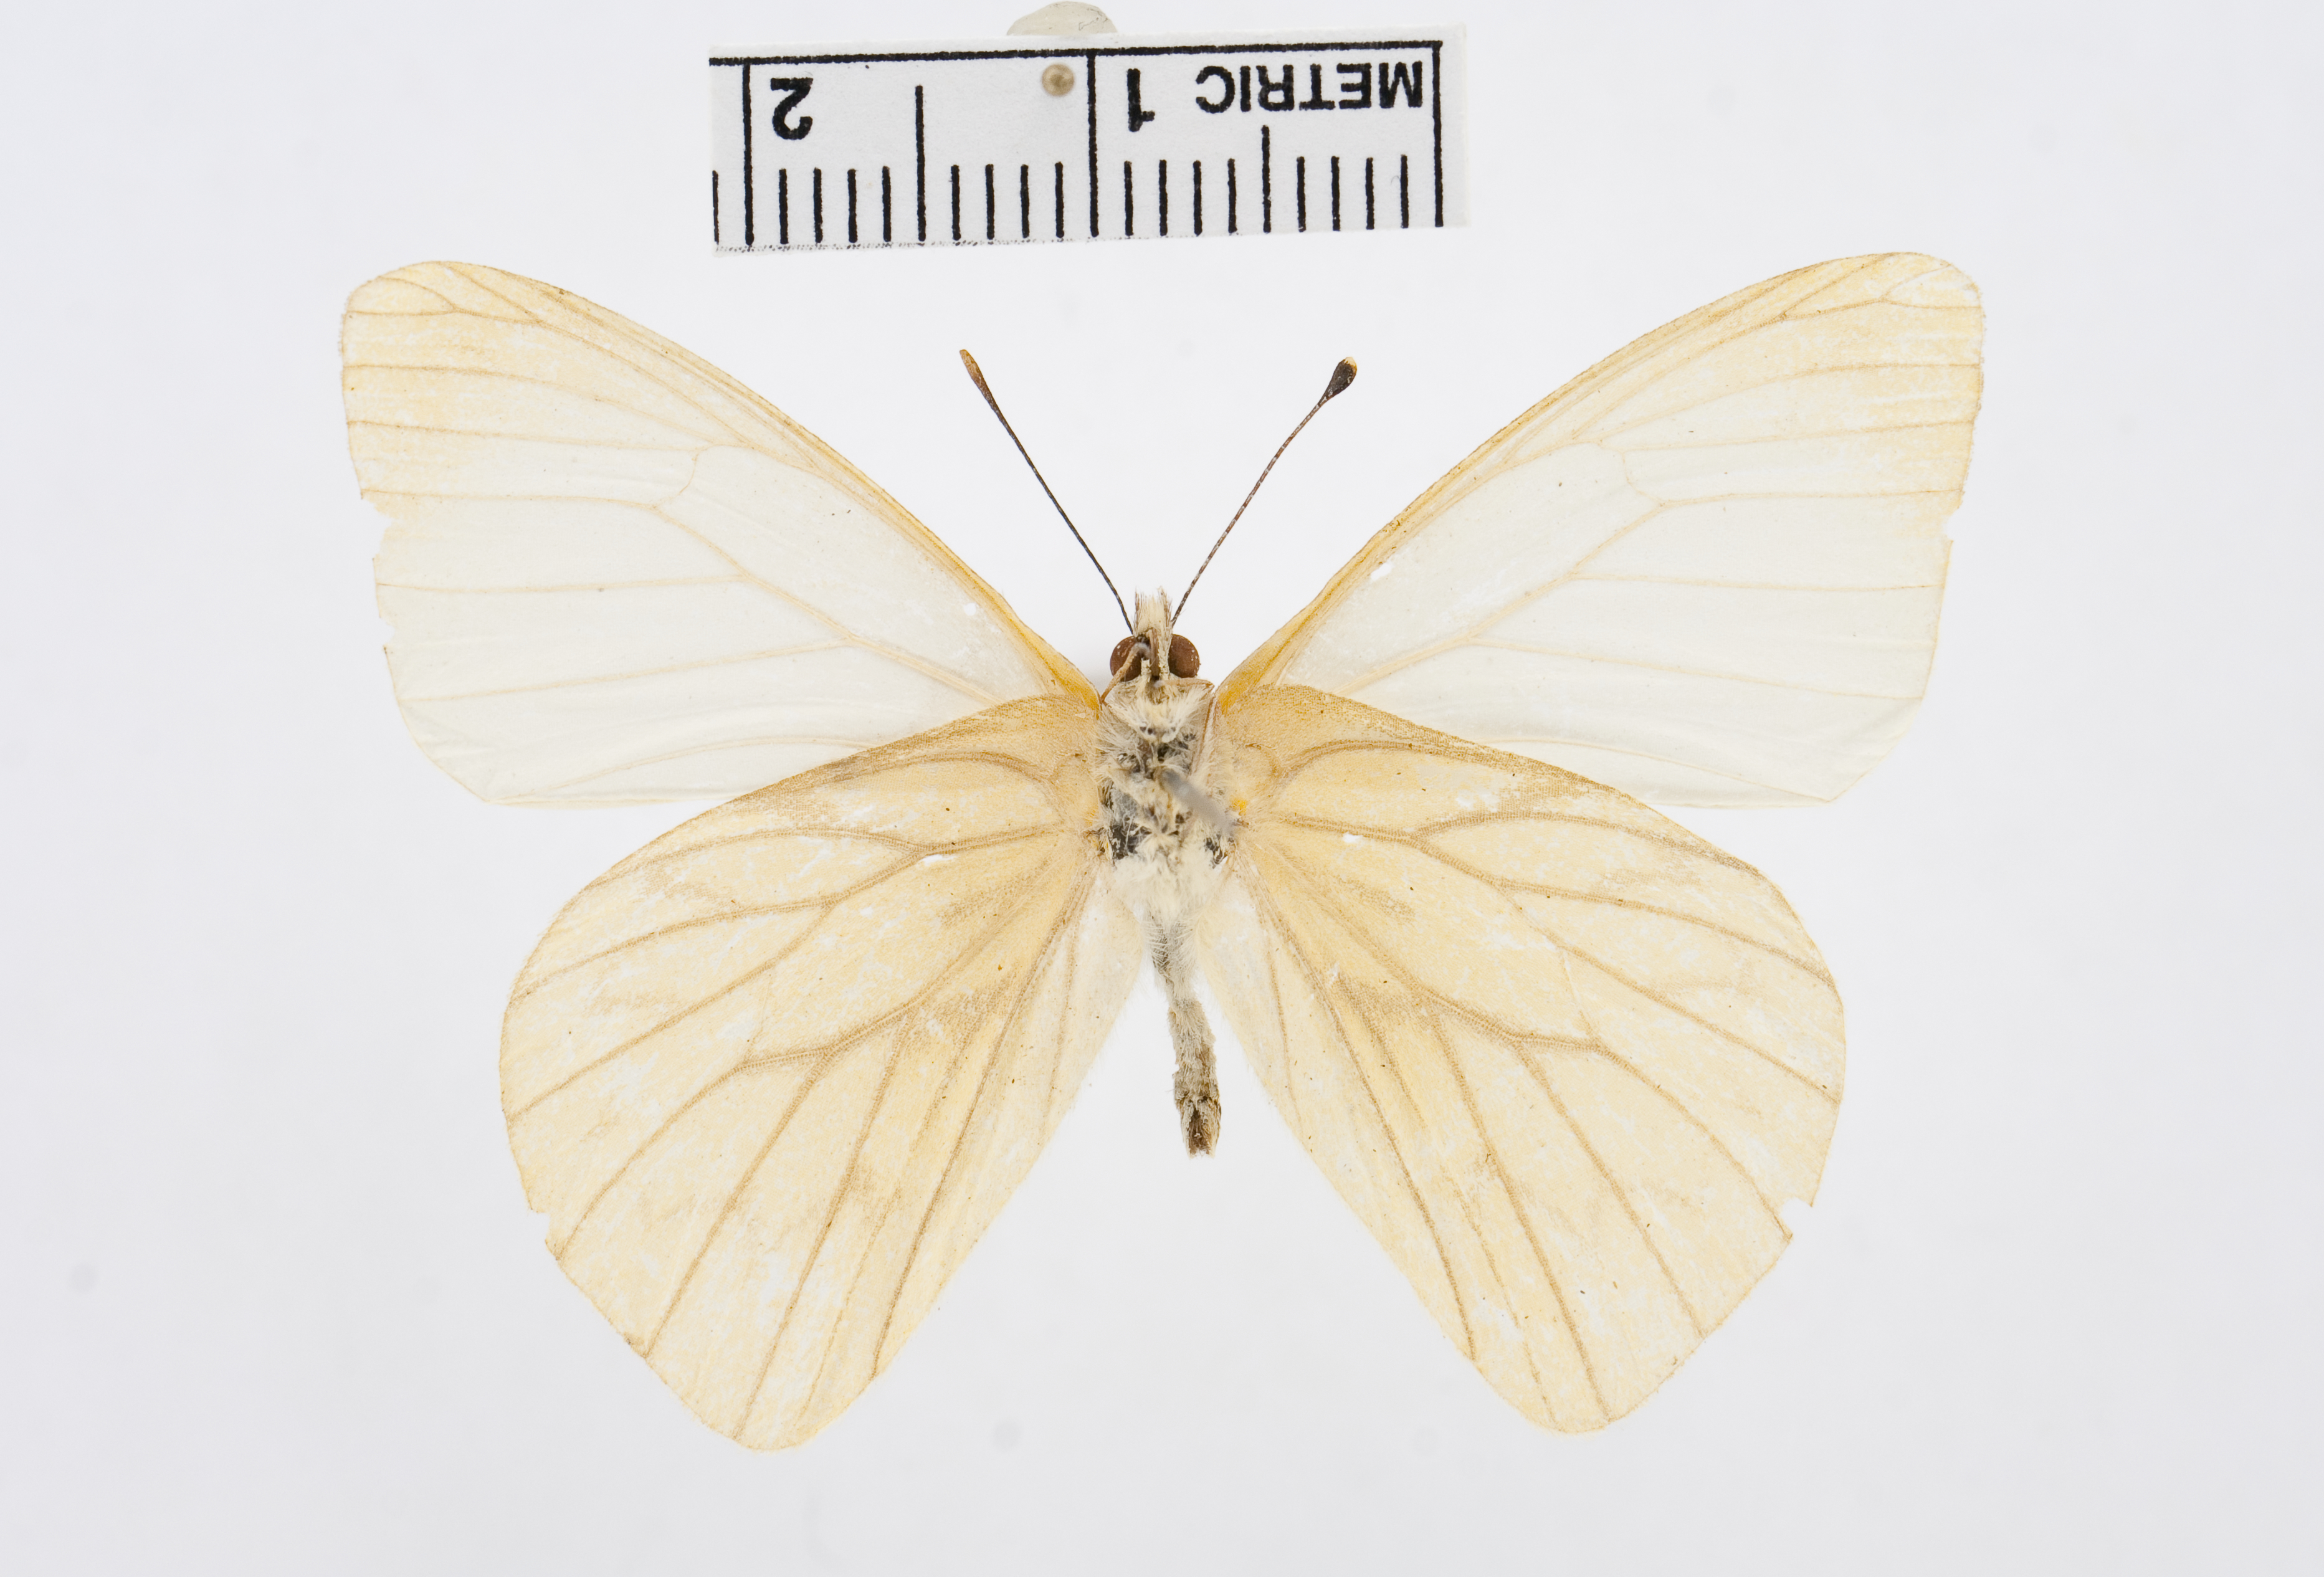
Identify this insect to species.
Hesperocharis costaricensis
